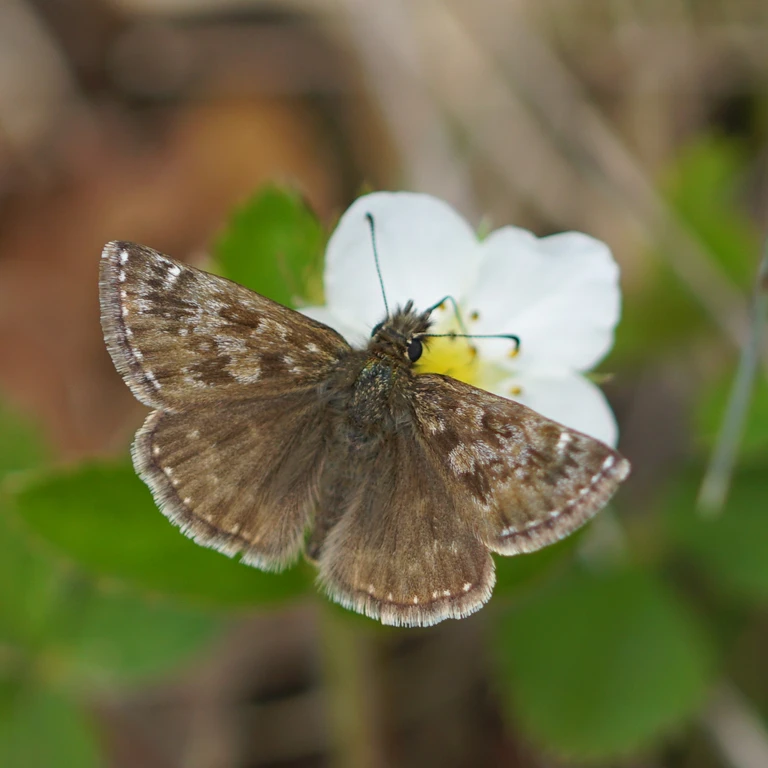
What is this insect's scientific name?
Erynnis tages
